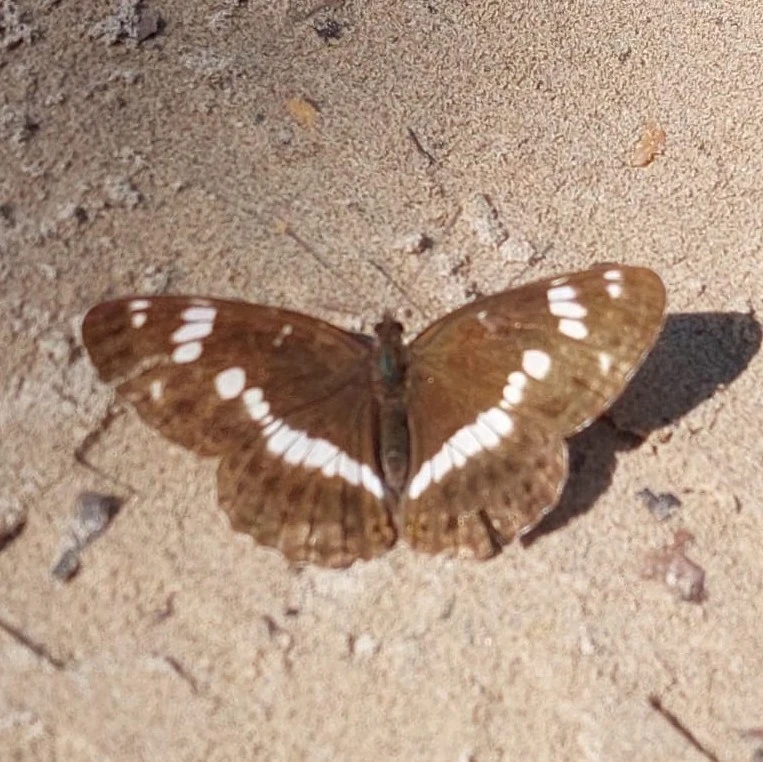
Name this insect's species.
Limenitis camilla (also Ladoga camilla)
